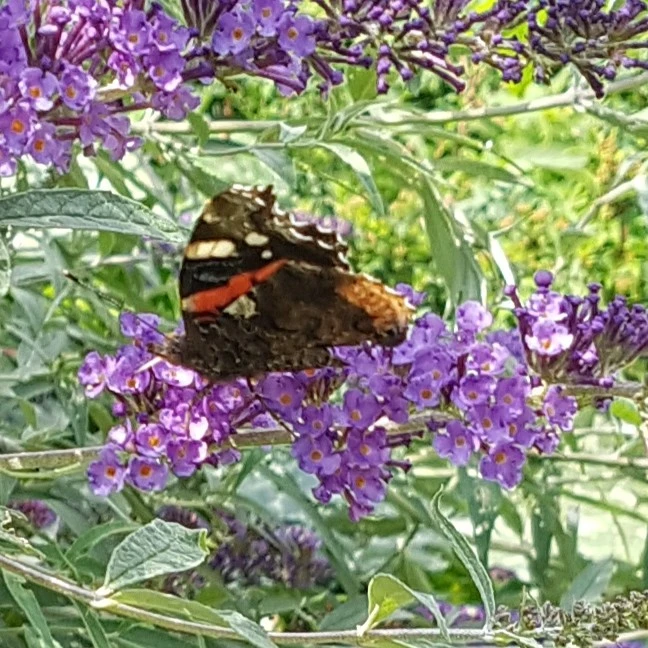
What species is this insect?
Vanessa atalanta
